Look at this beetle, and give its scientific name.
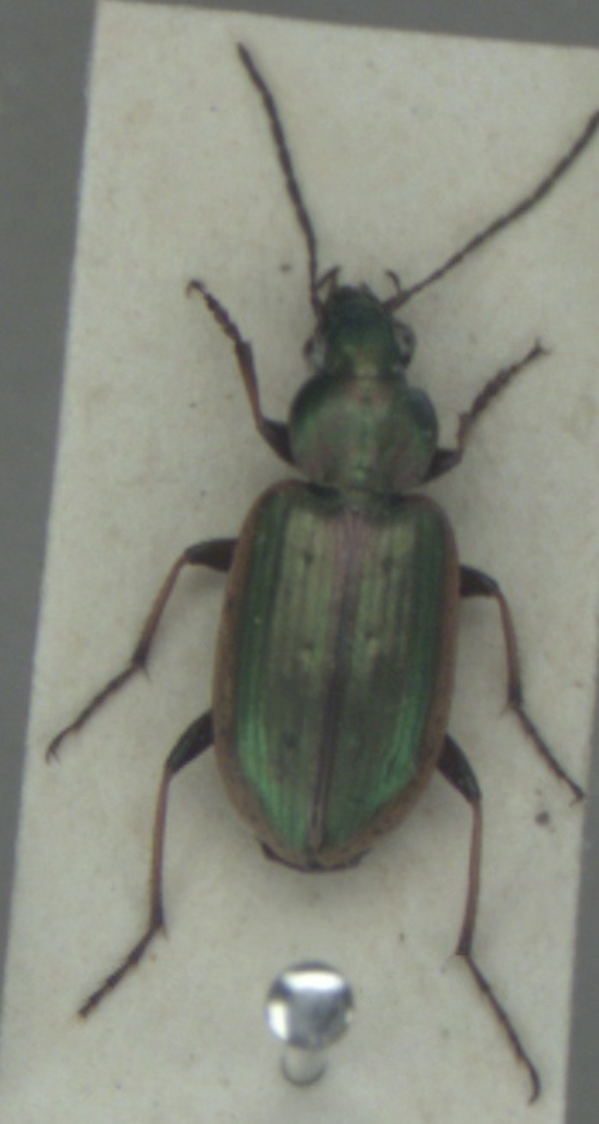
Agonum marginatum
